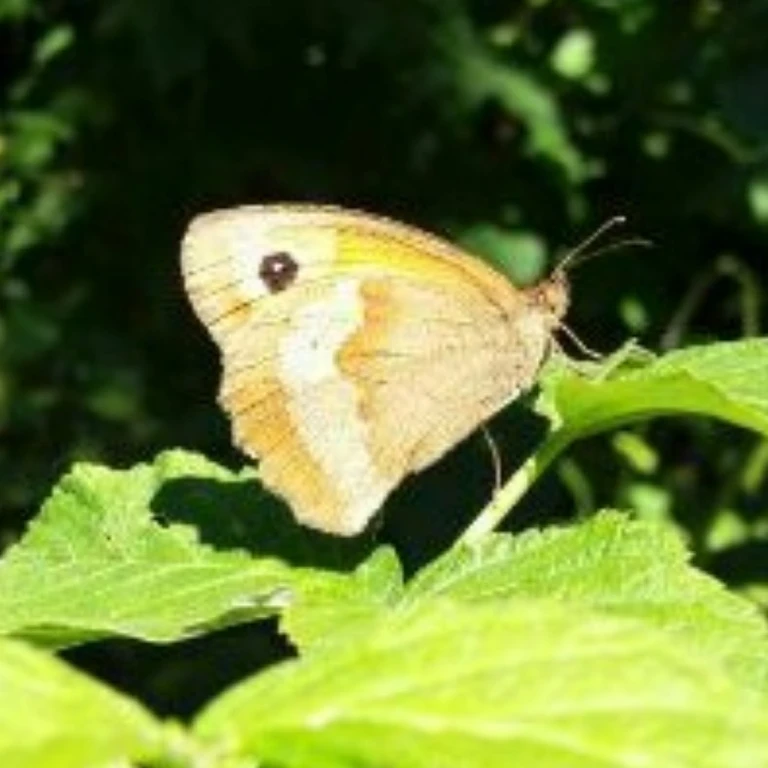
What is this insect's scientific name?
Maniola jurtina
